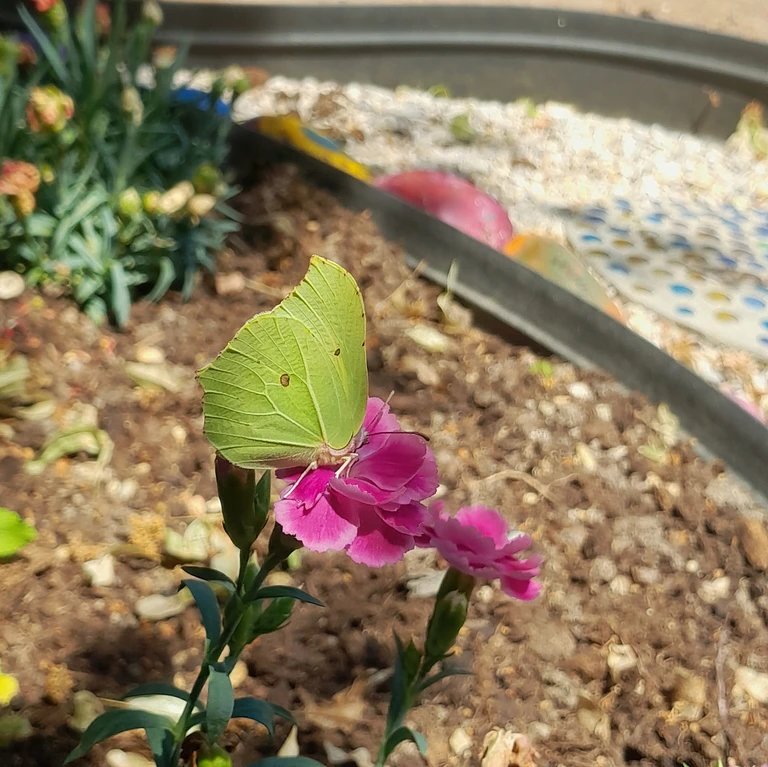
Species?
Gonepteryx rhamni
